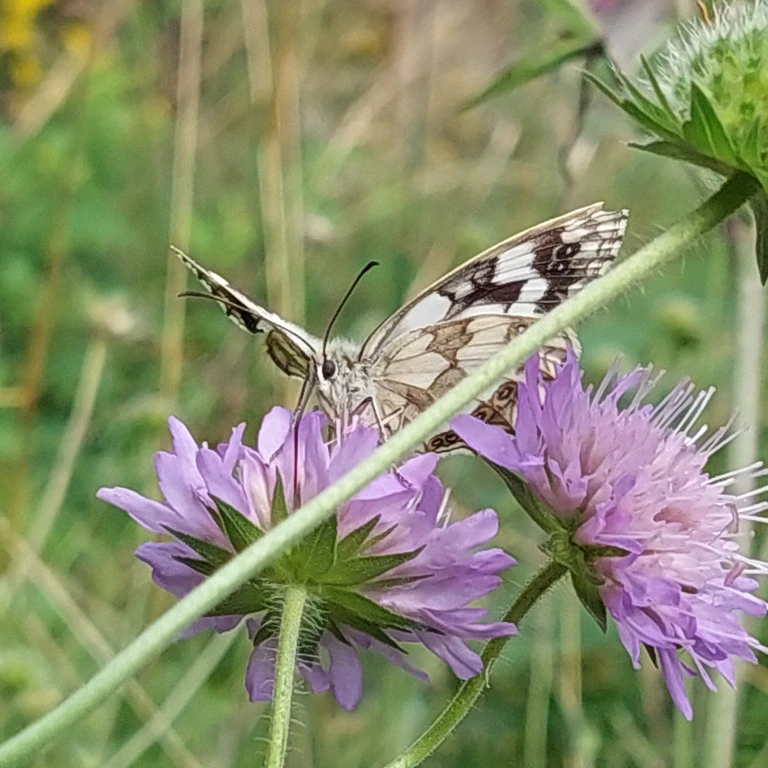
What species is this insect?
Melanargia galathea
